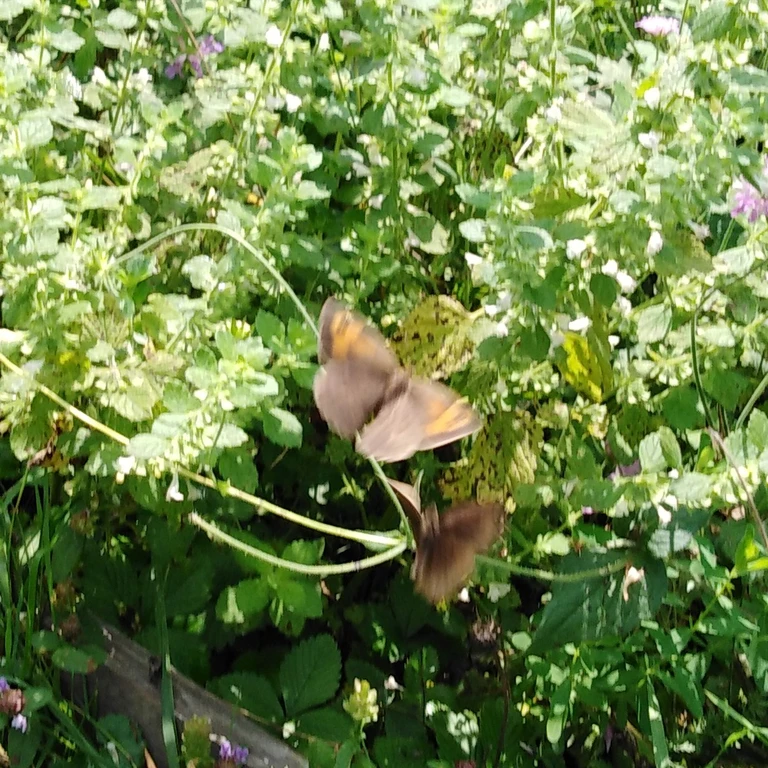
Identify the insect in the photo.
Maniola jurtina
